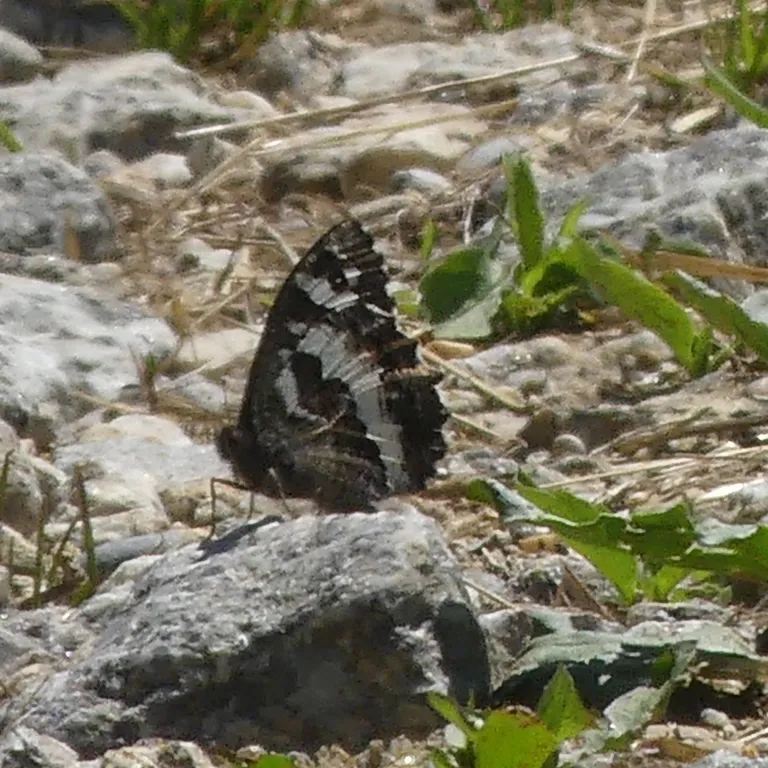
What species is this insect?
Brintesia circe
